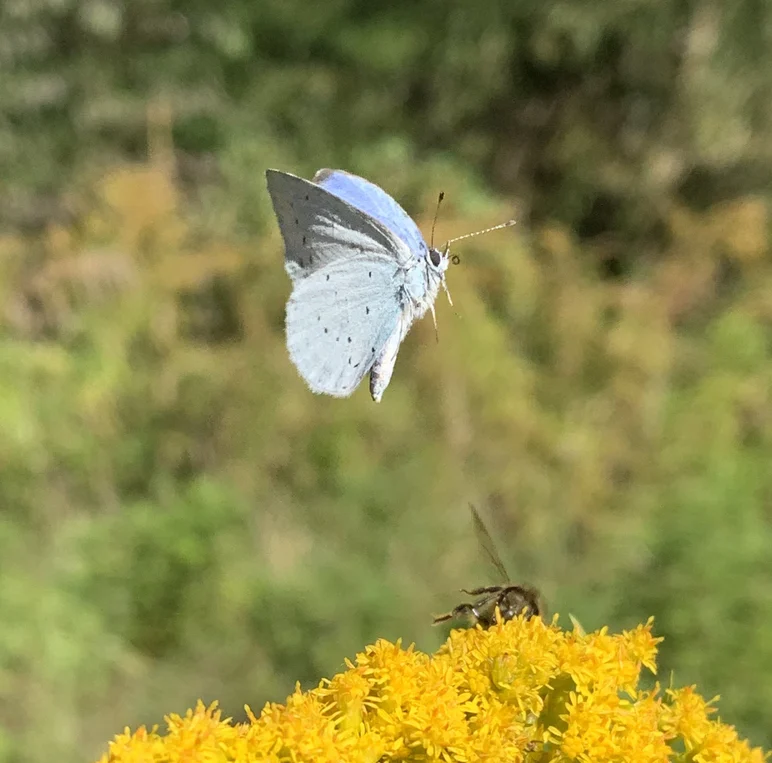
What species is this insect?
Celastrina argiolus
